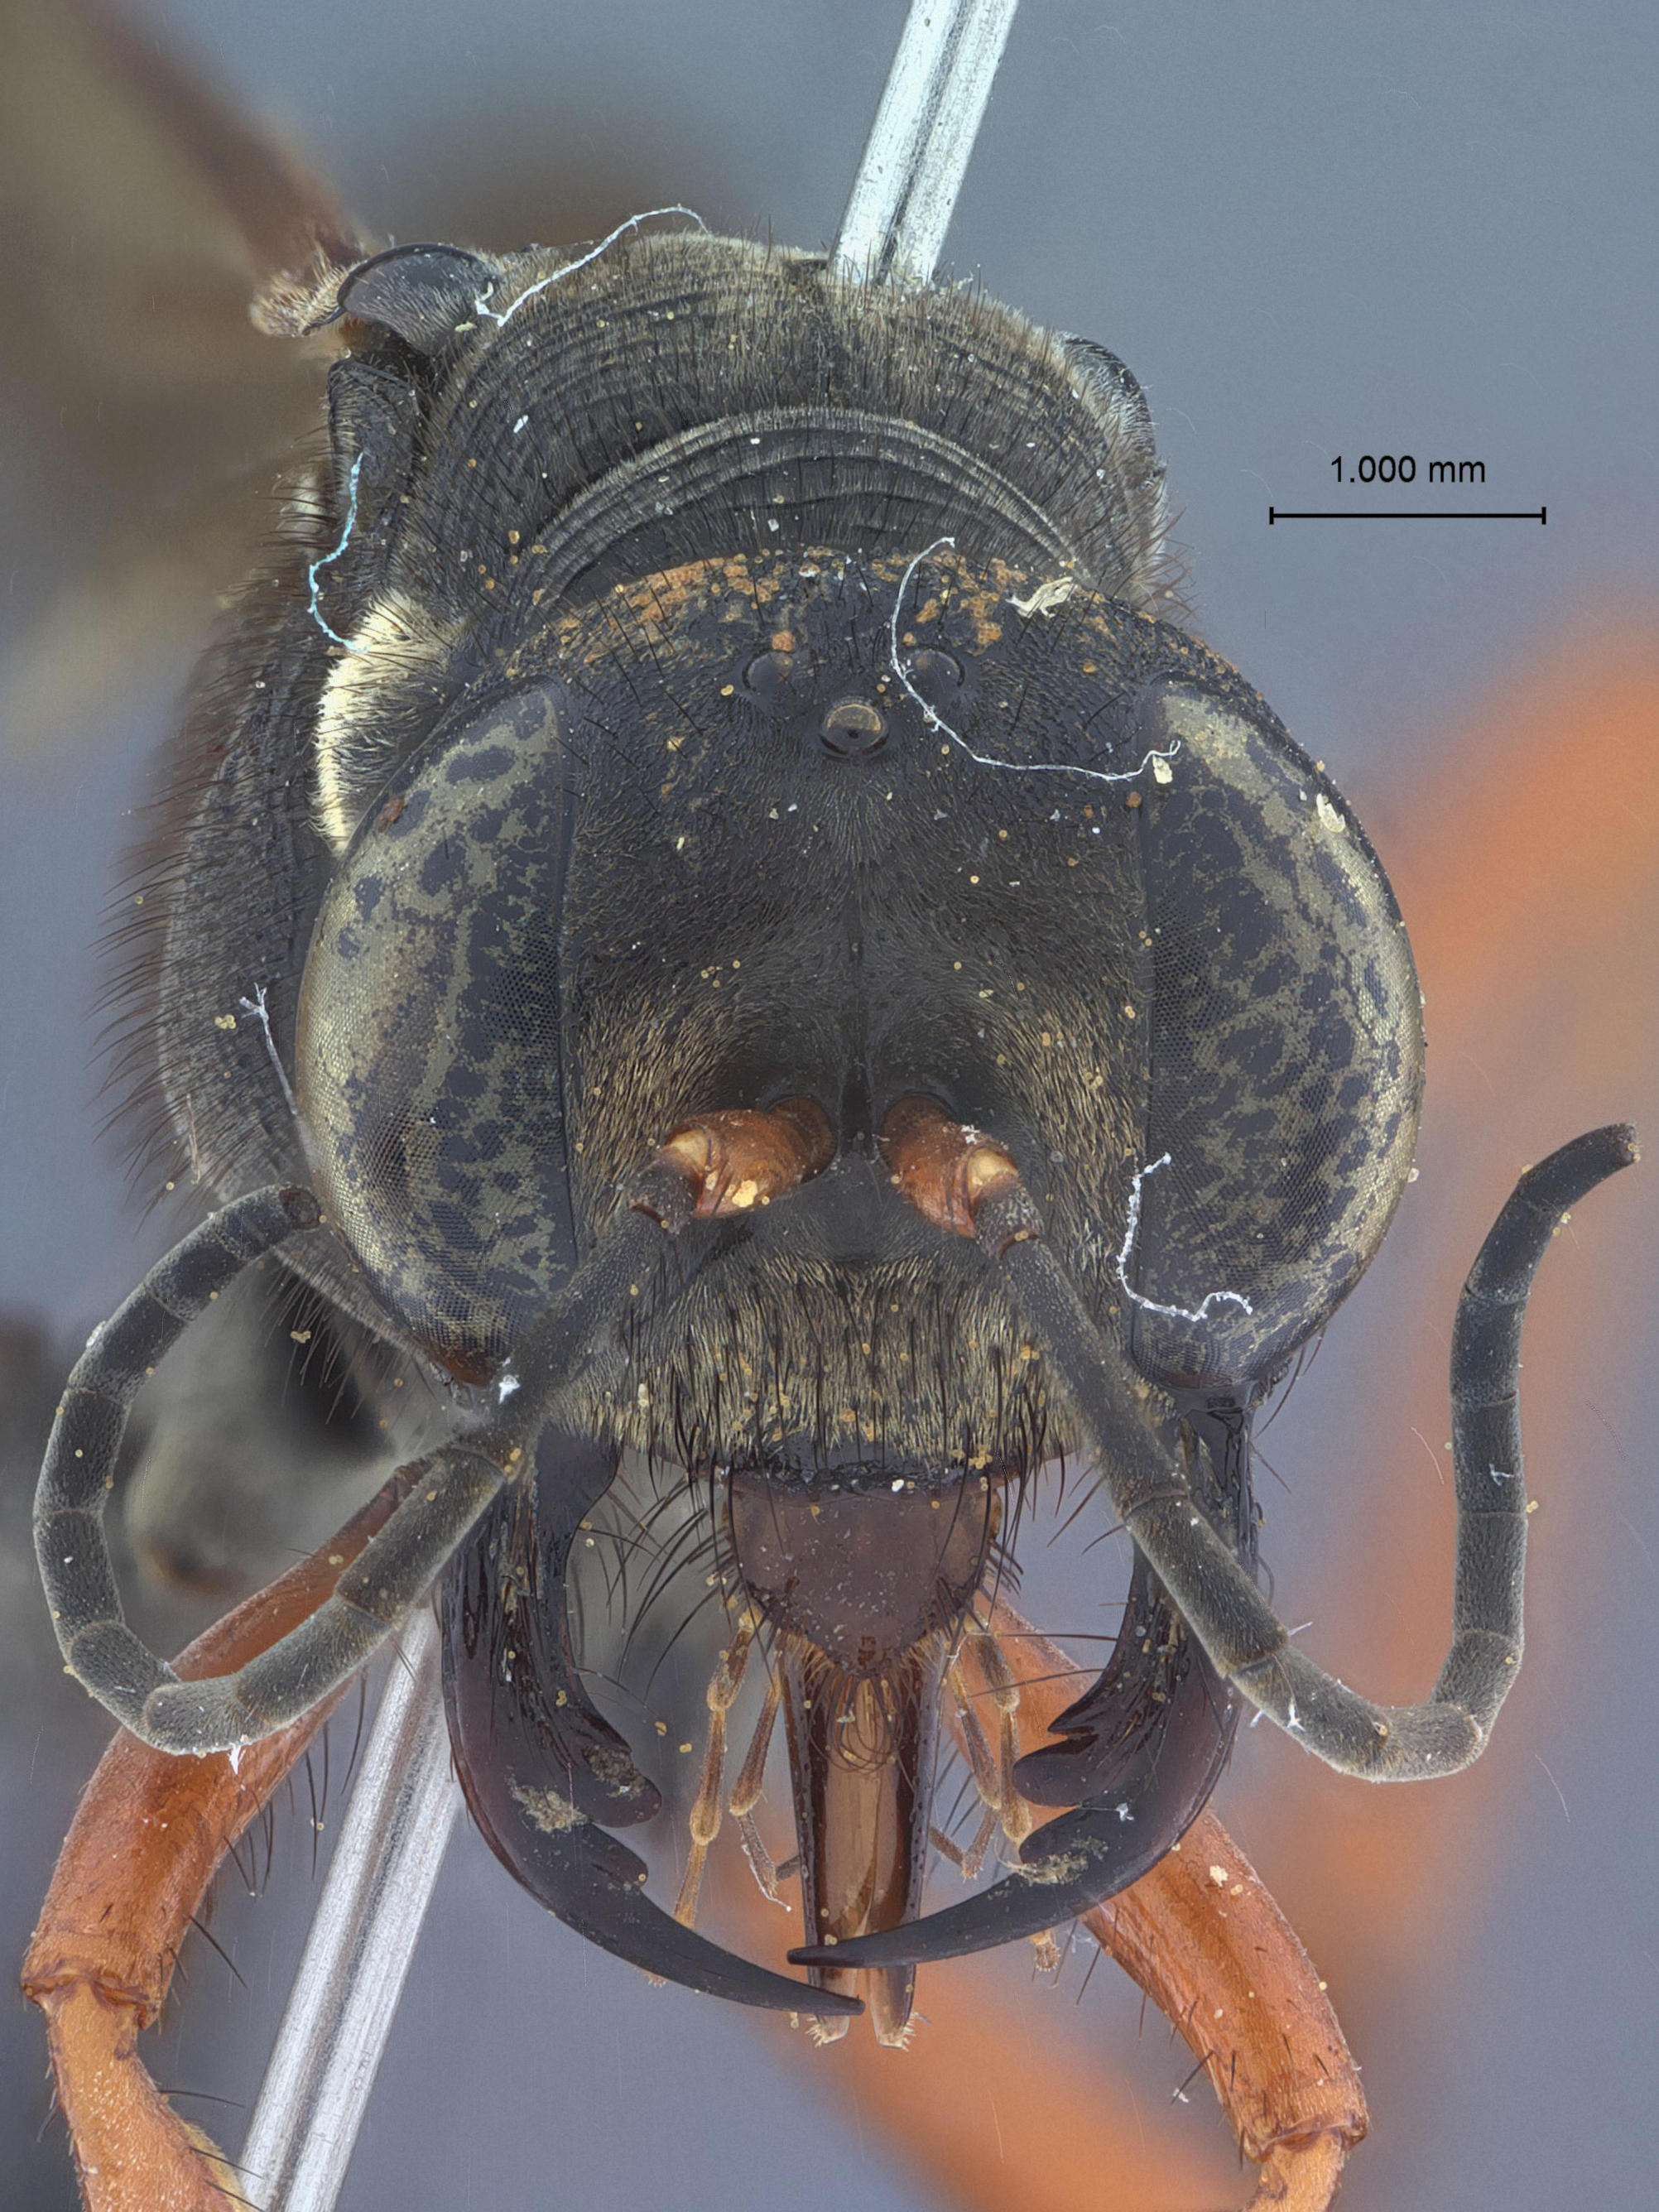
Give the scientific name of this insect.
Ammophila clavus
